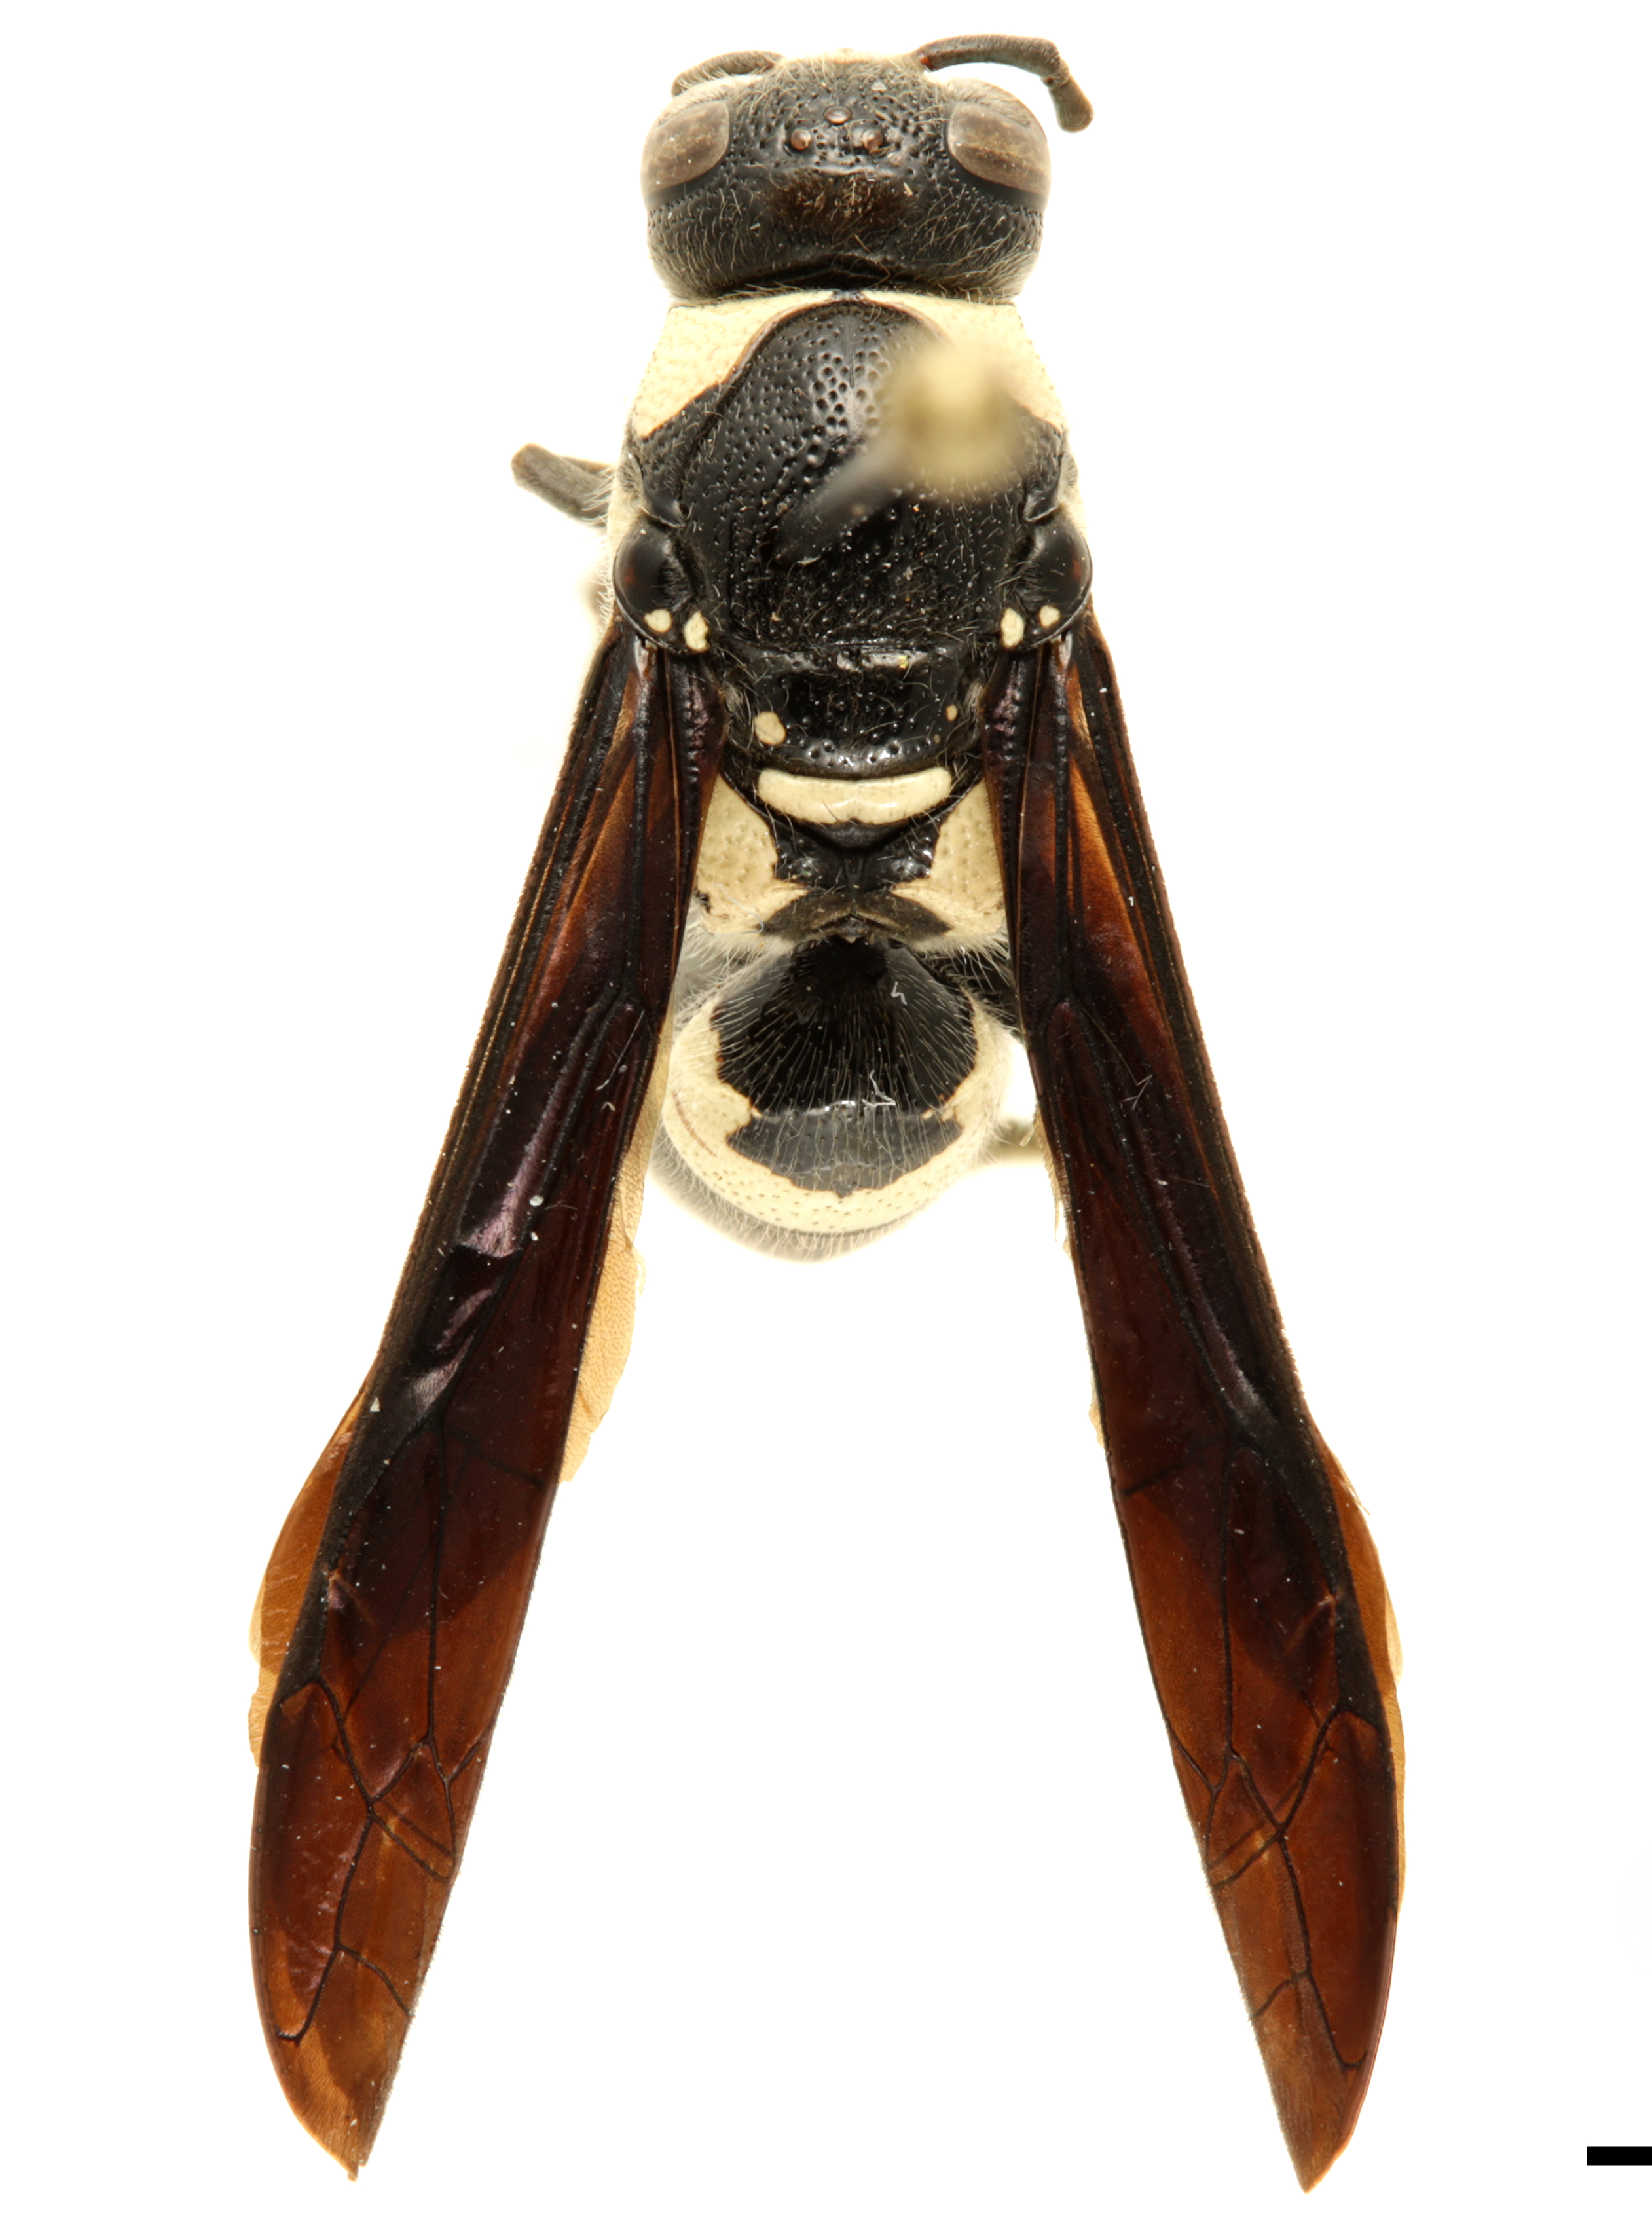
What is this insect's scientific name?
Pseudodynerus quadrisectus
